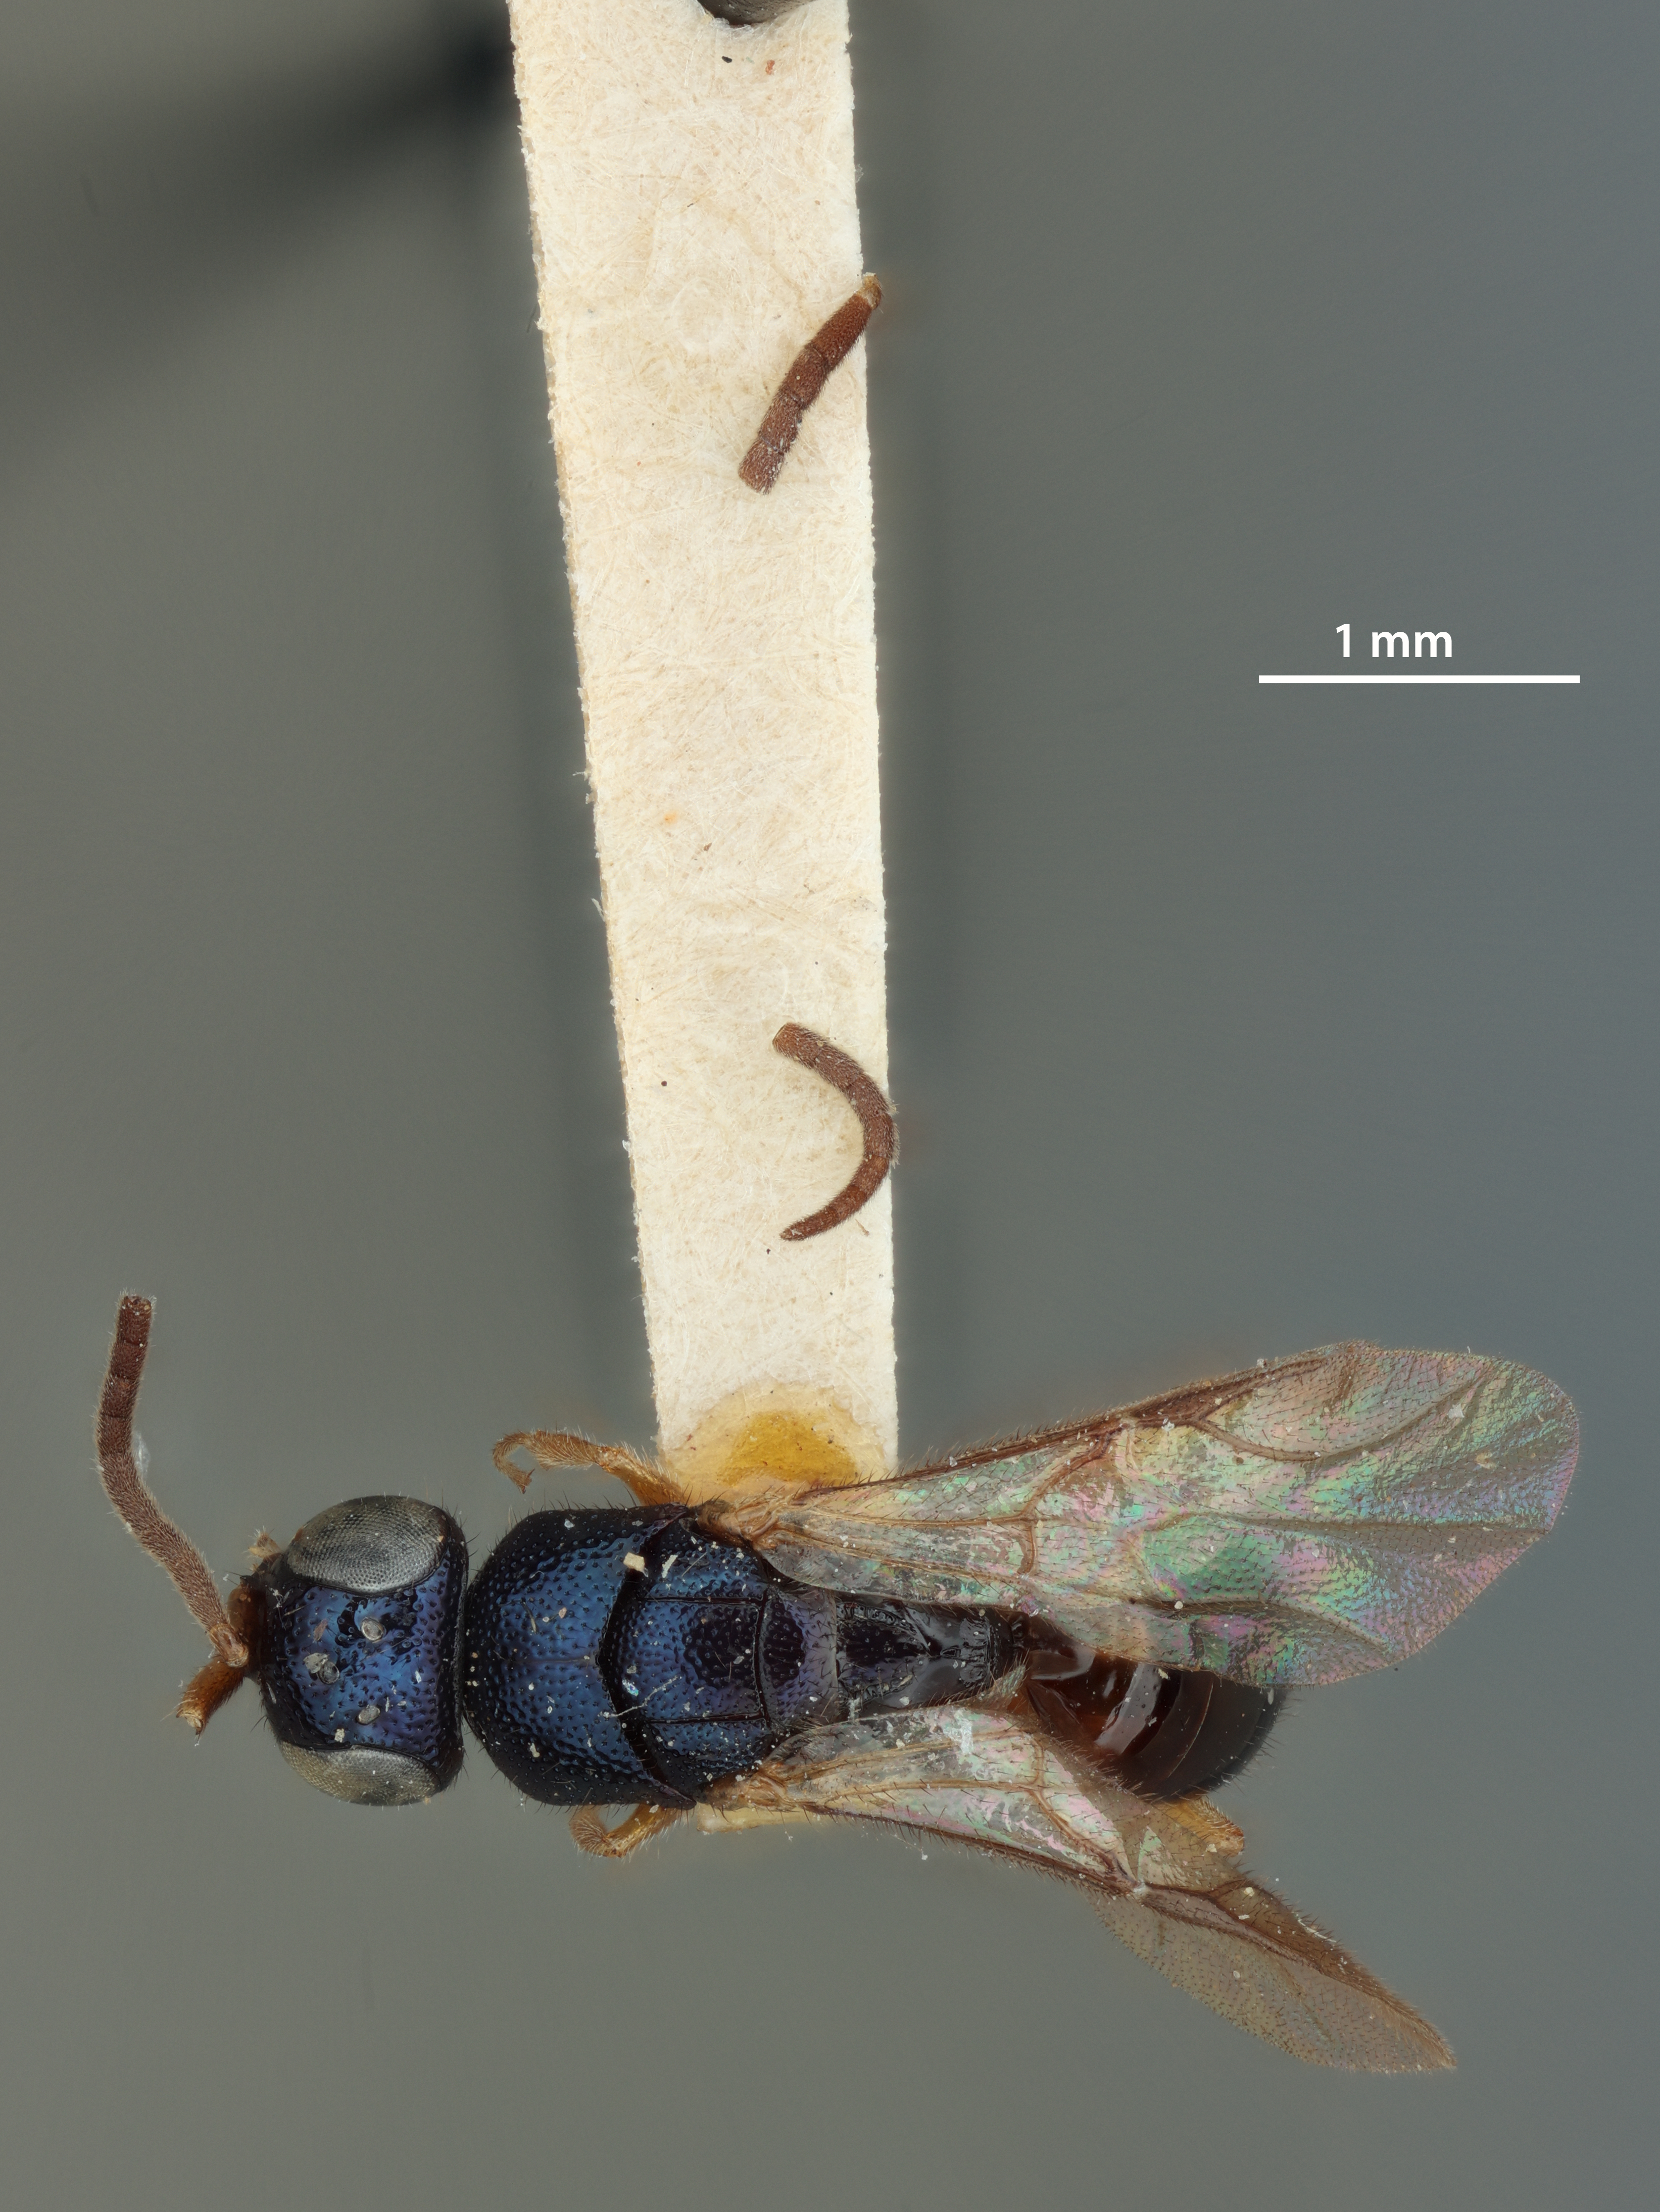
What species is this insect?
Rohweria minor
